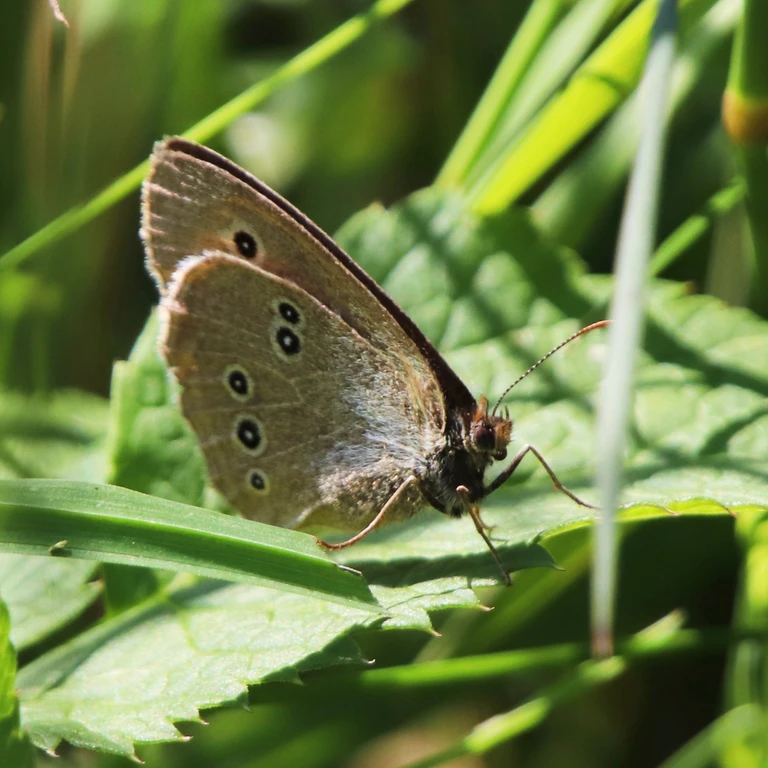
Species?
Aphantopus hyperantus
